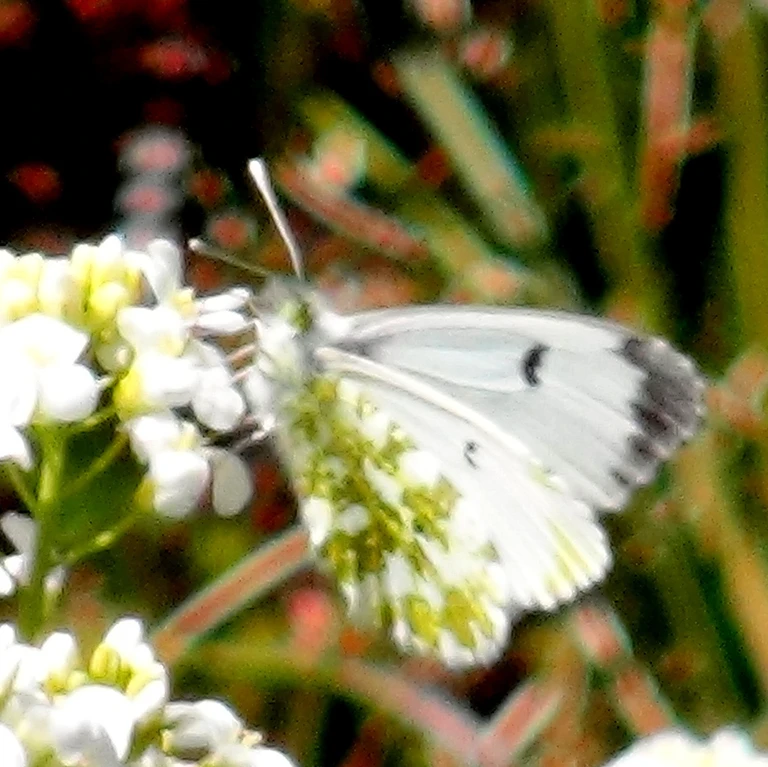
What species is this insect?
Anthocharis cardamines
